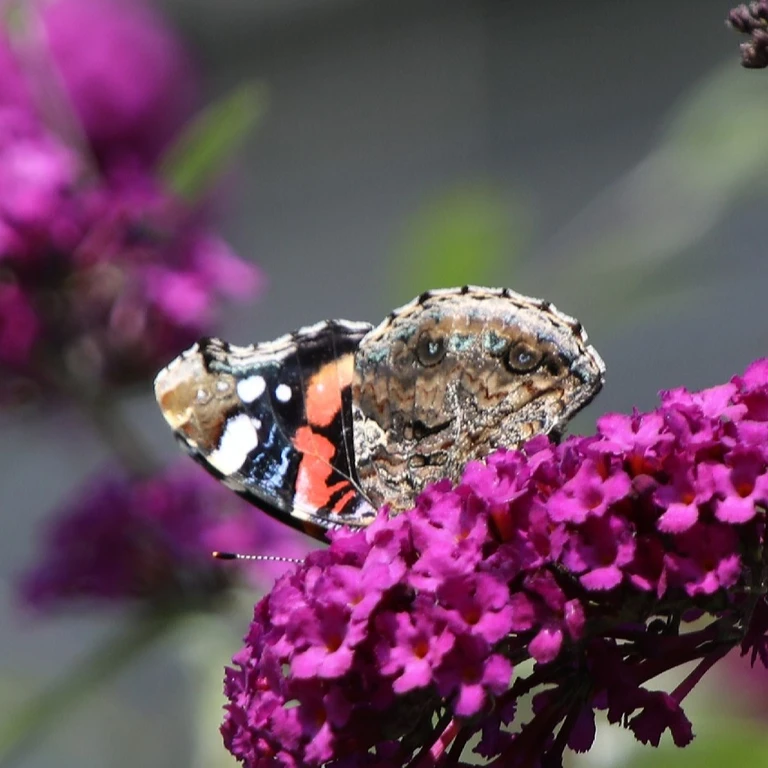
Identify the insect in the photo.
Vanessa atalanta
